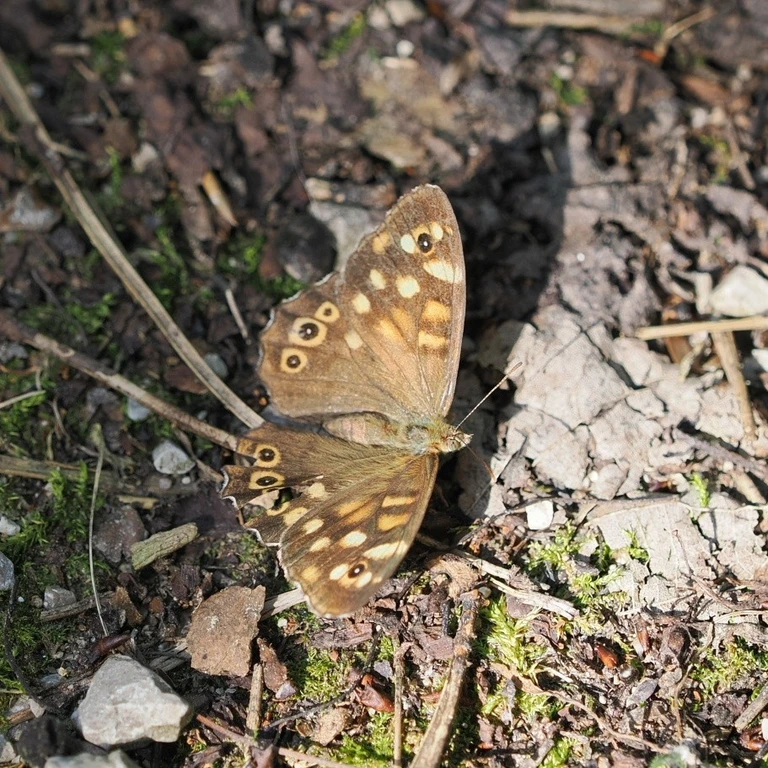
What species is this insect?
Pararge aegeria
